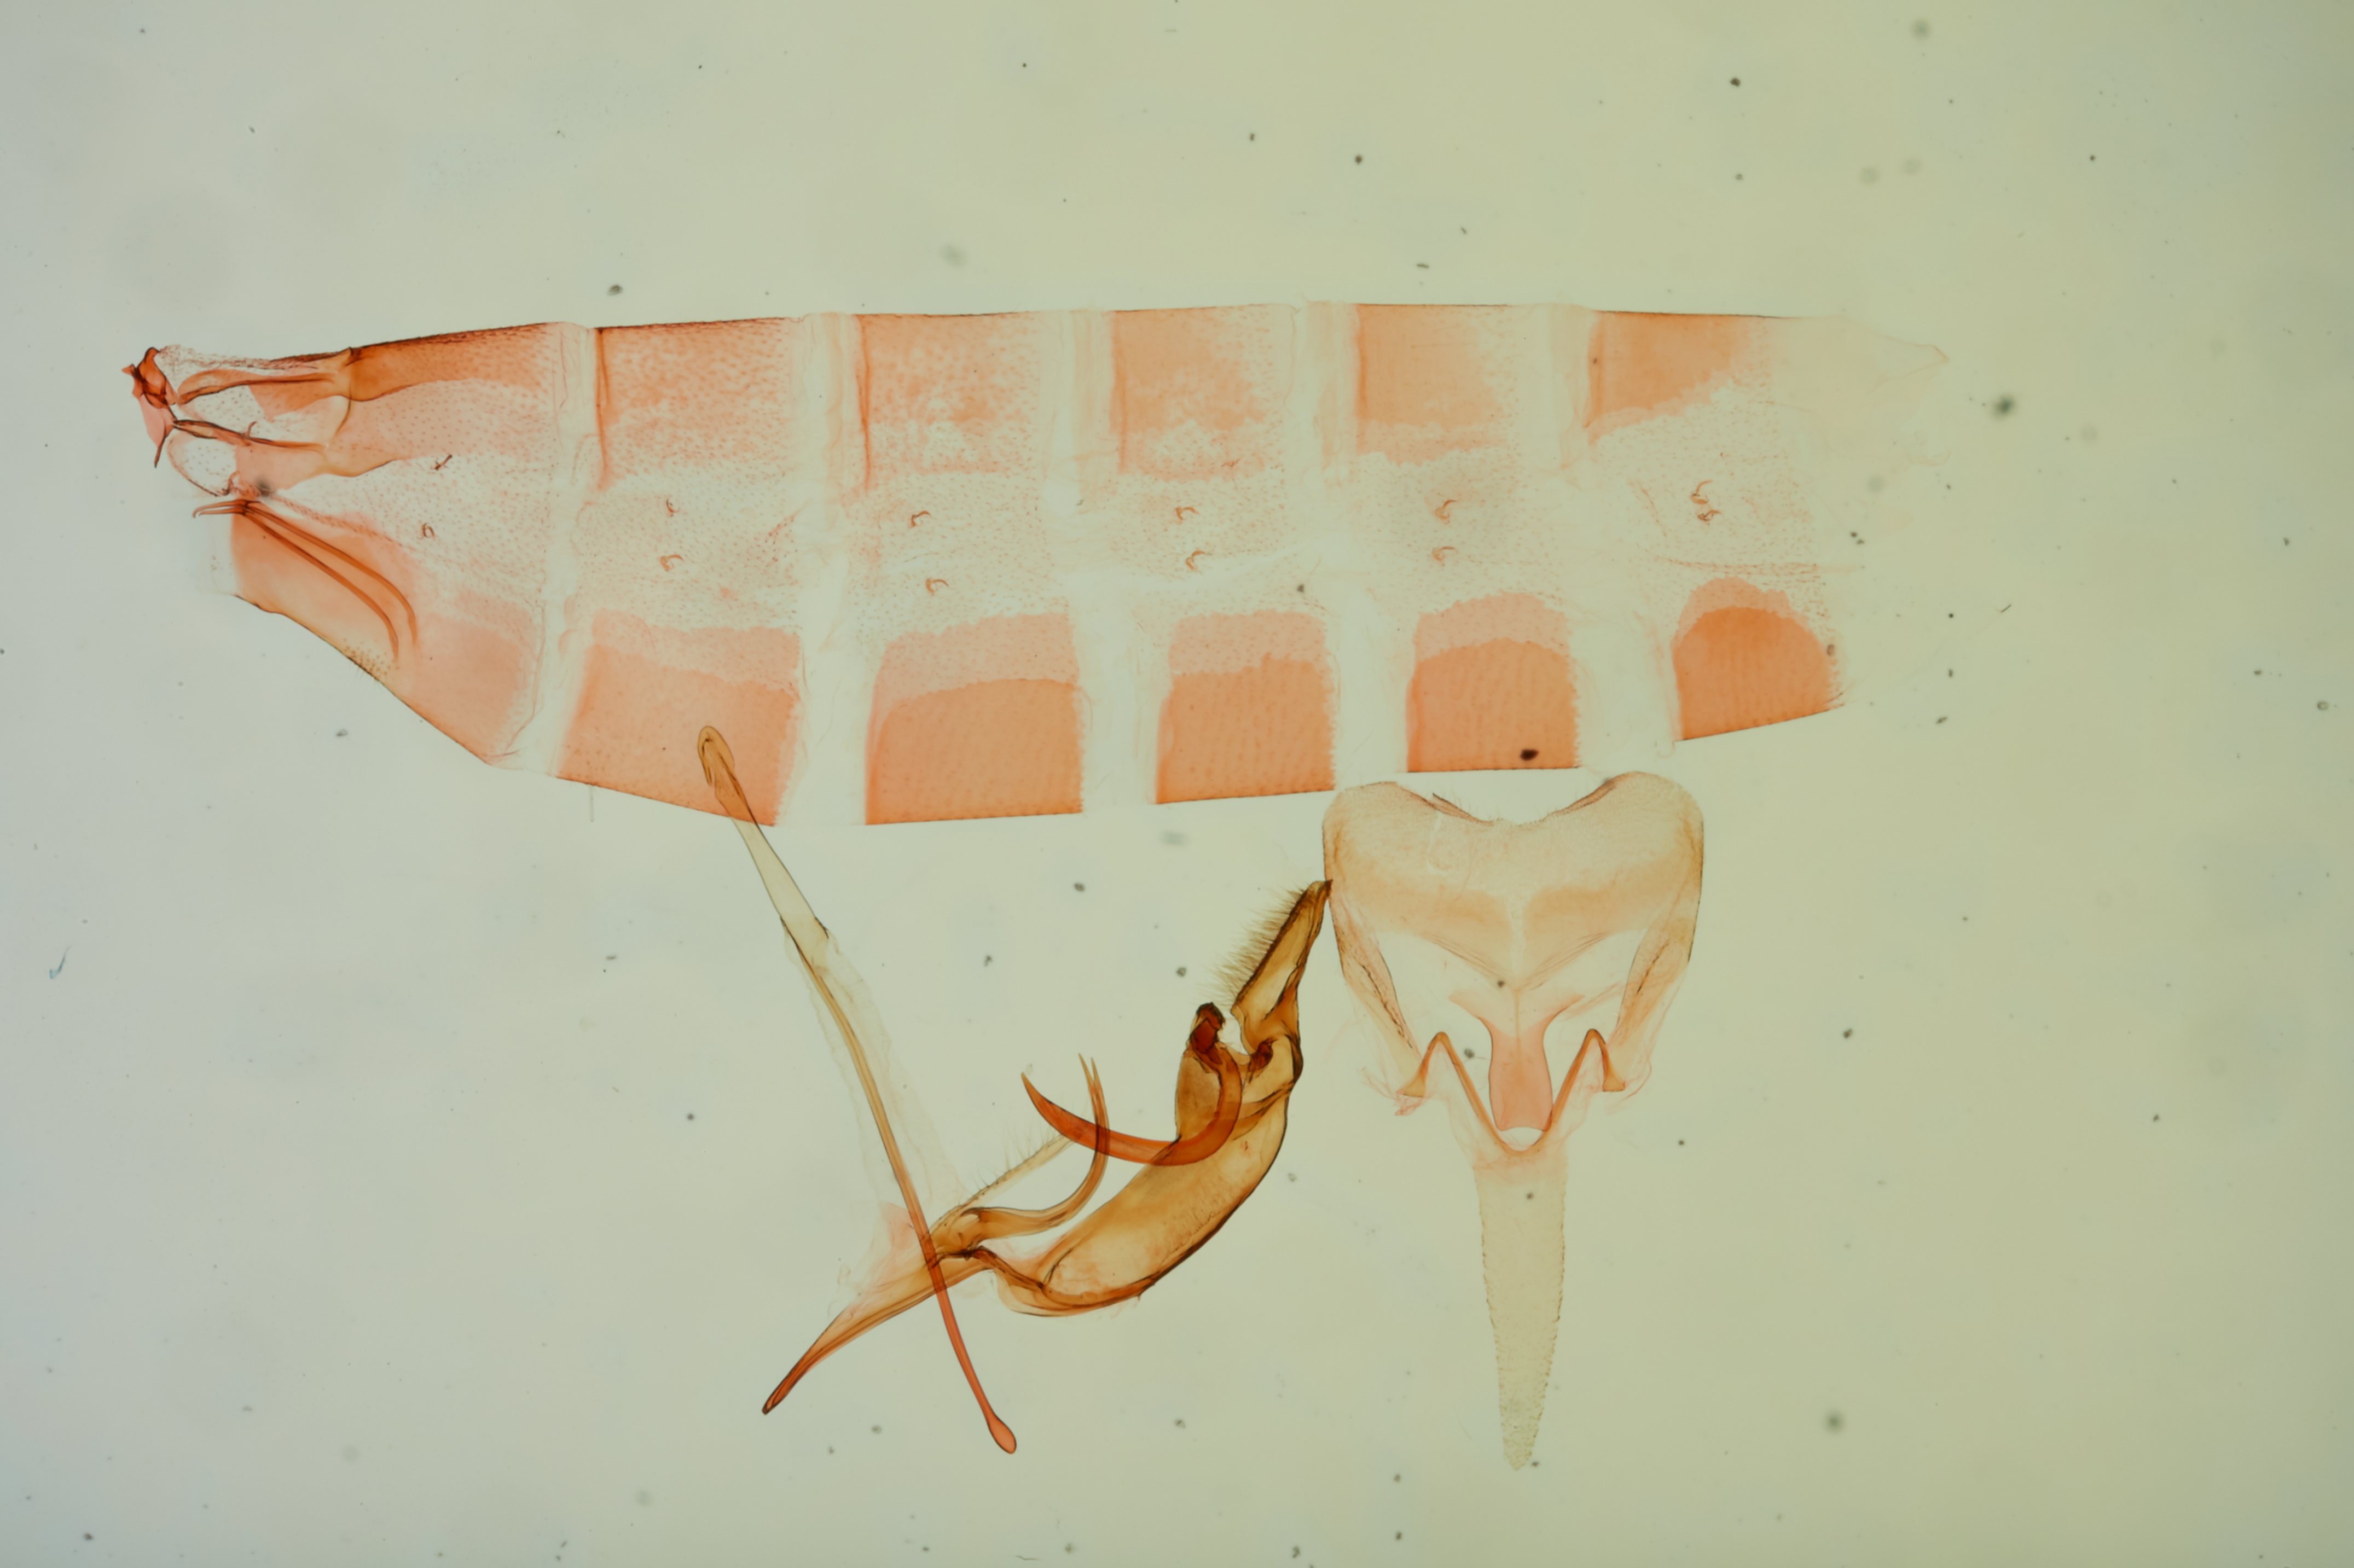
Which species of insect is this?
Chionodes whitmanella
